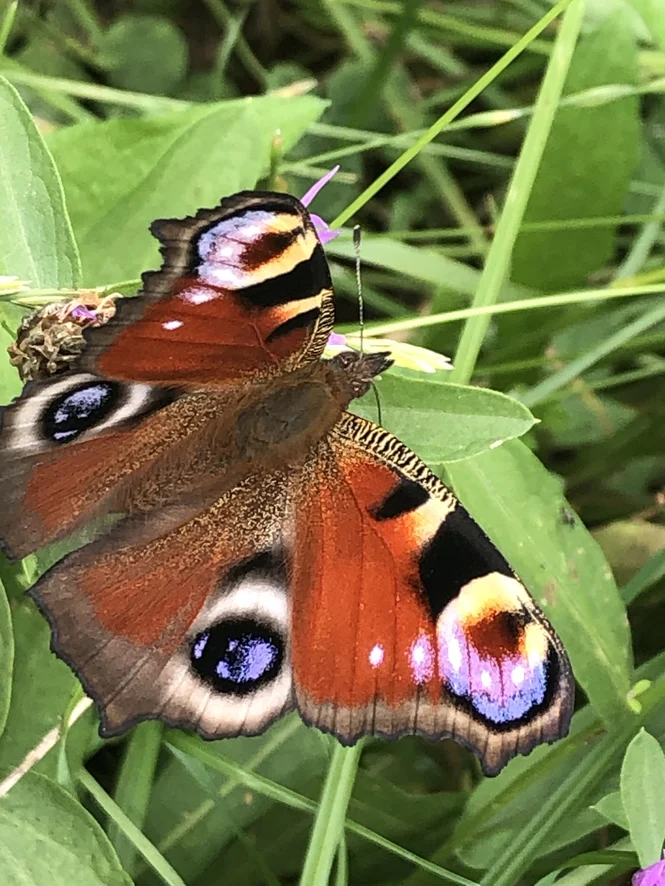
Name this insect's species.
Aglais io
